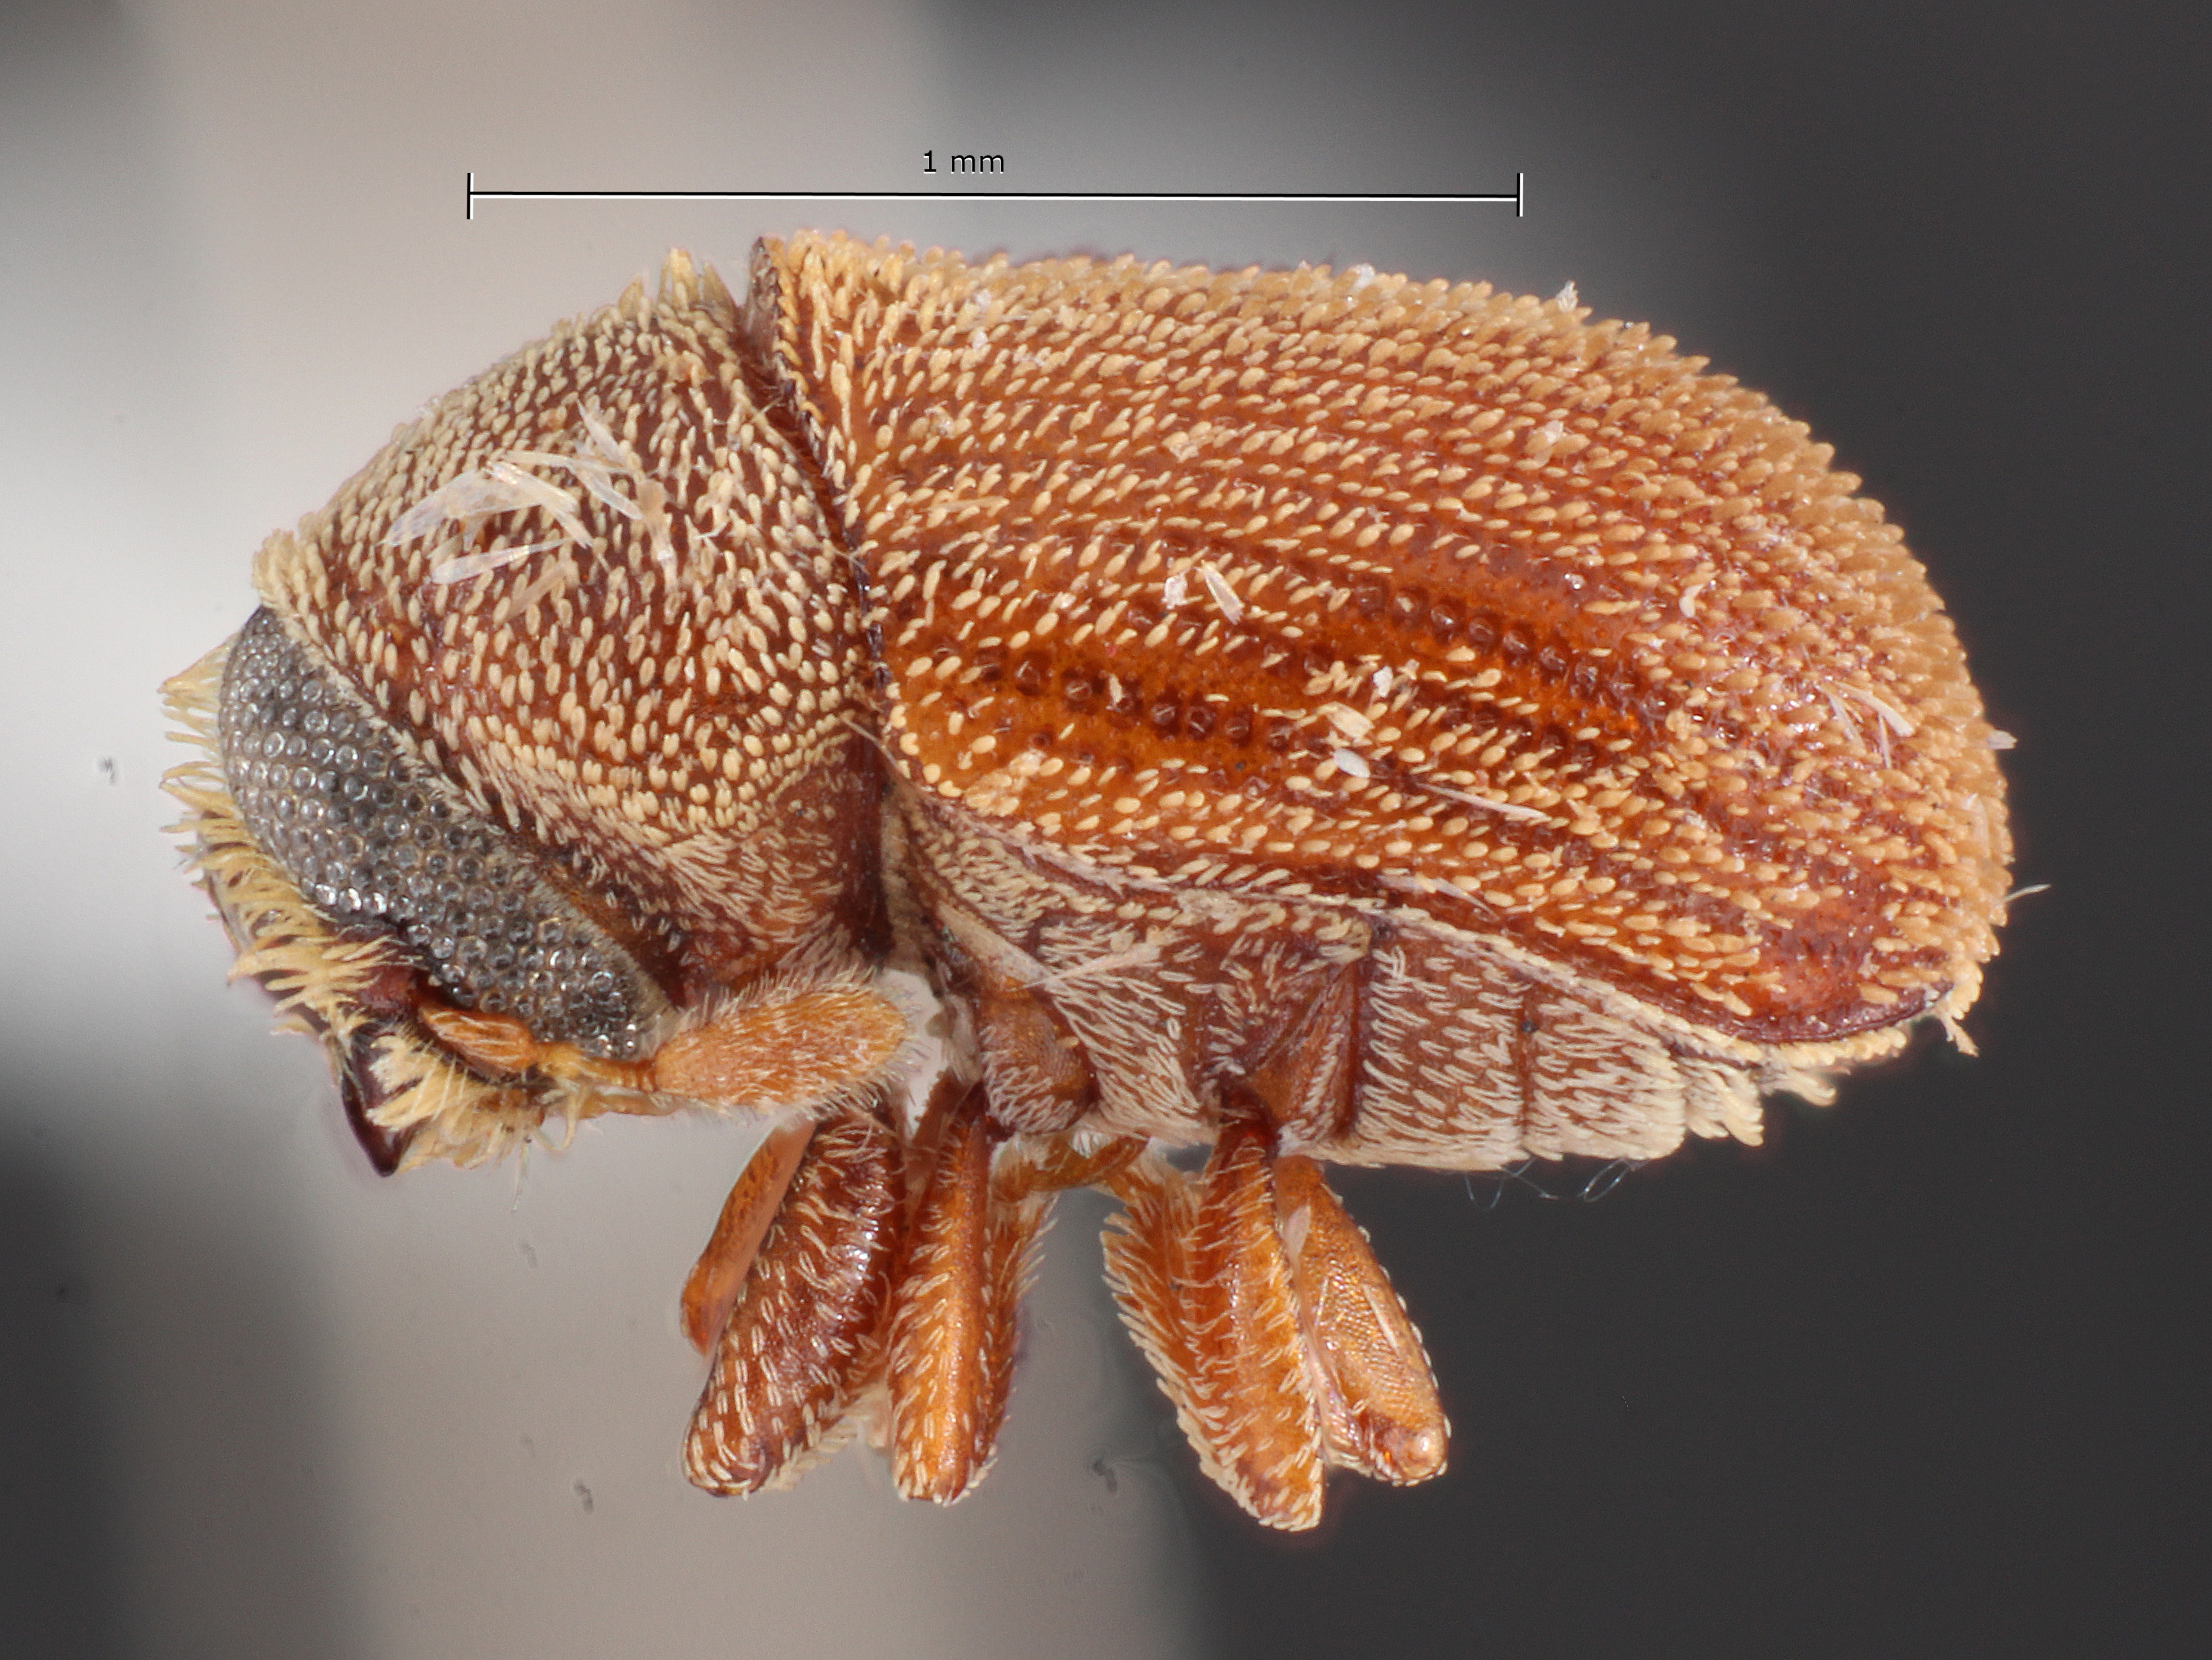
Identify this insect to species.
Chaetophloeus mandibularis
